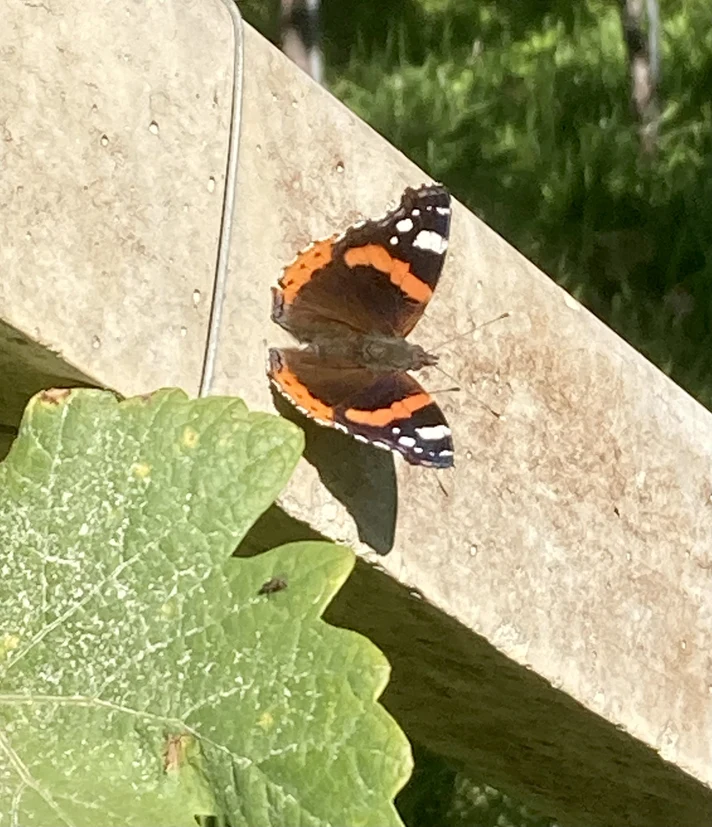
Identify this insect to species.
Vanessa atalanta
